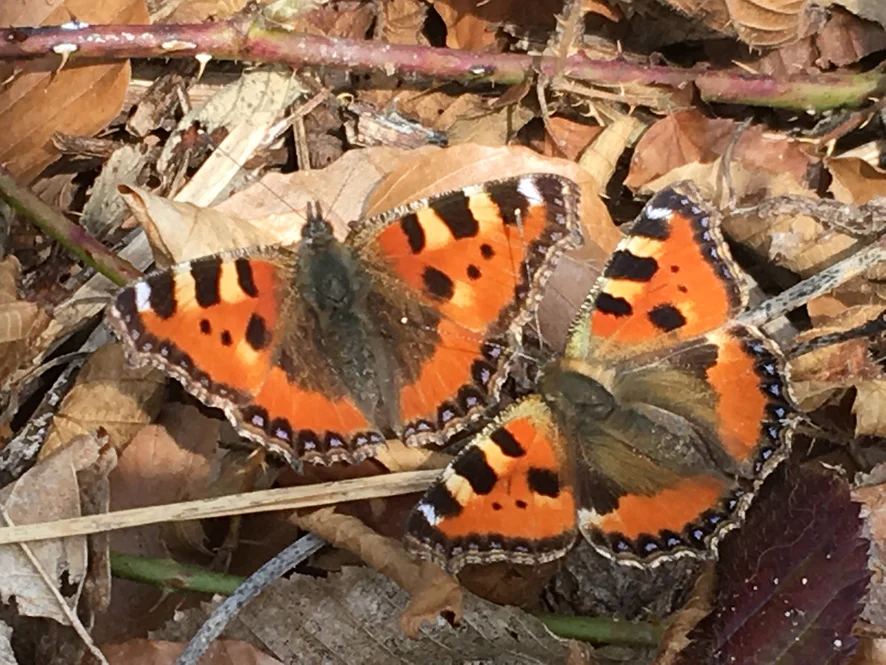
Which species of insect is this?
Aglais urticae
